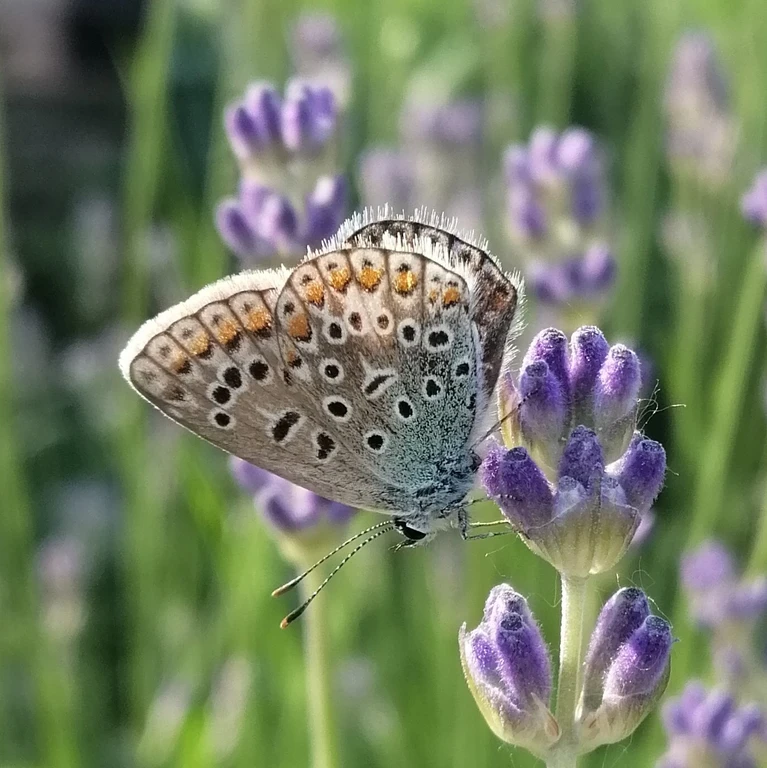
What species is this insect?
Polyommatus icarus
